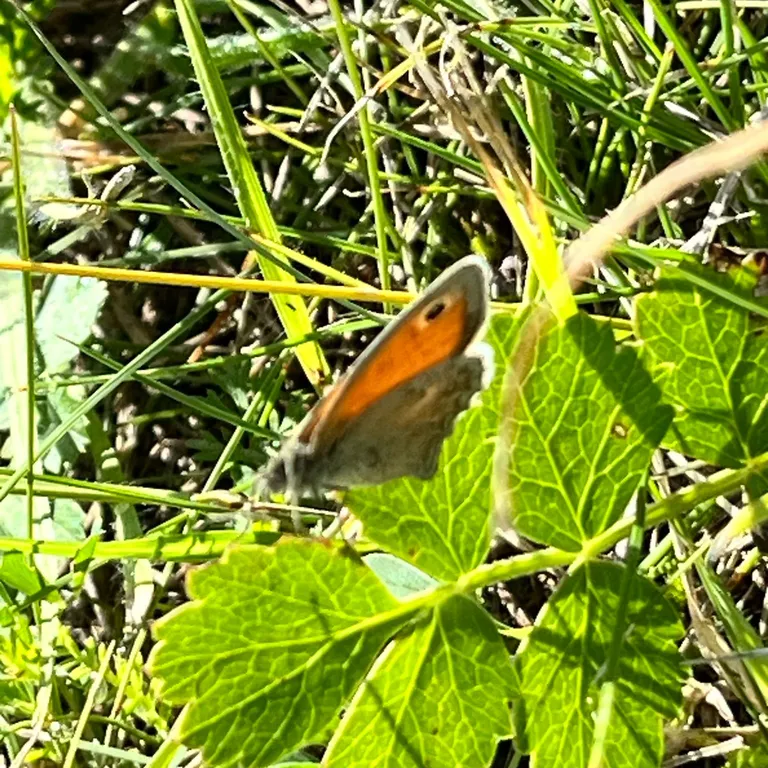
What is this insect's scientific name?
Coenonympha pamphilus
